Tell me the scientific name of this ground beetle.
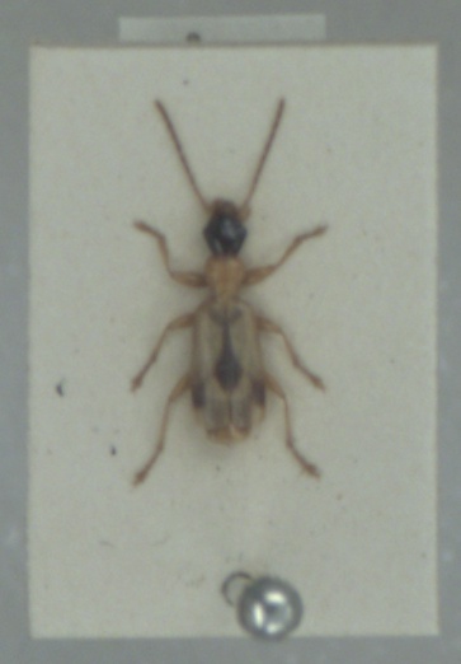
Demetrias imperialis
